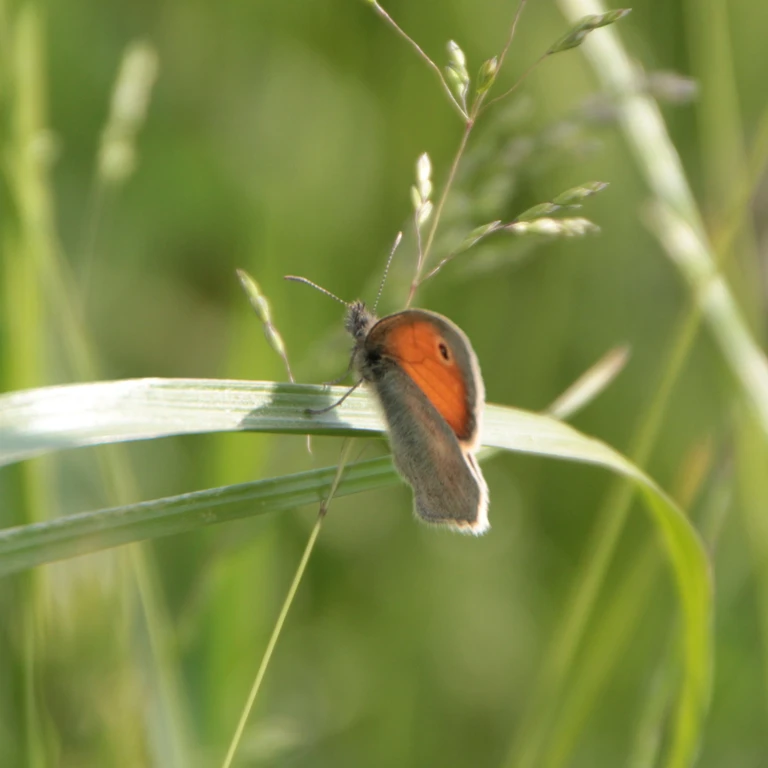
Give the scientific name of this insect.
Coenonympha pamphilus
